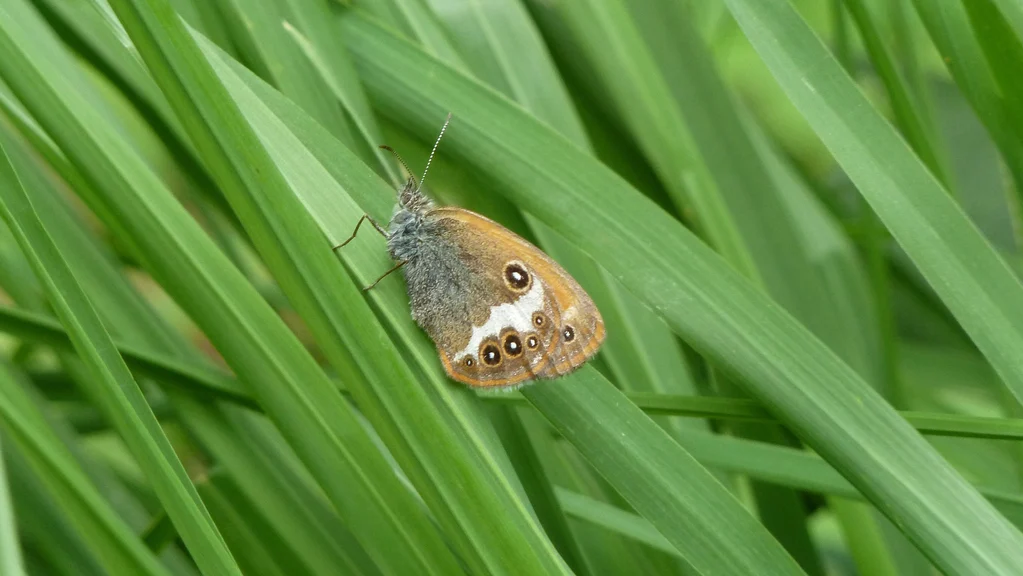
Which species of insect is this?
Coenonympha arcania
